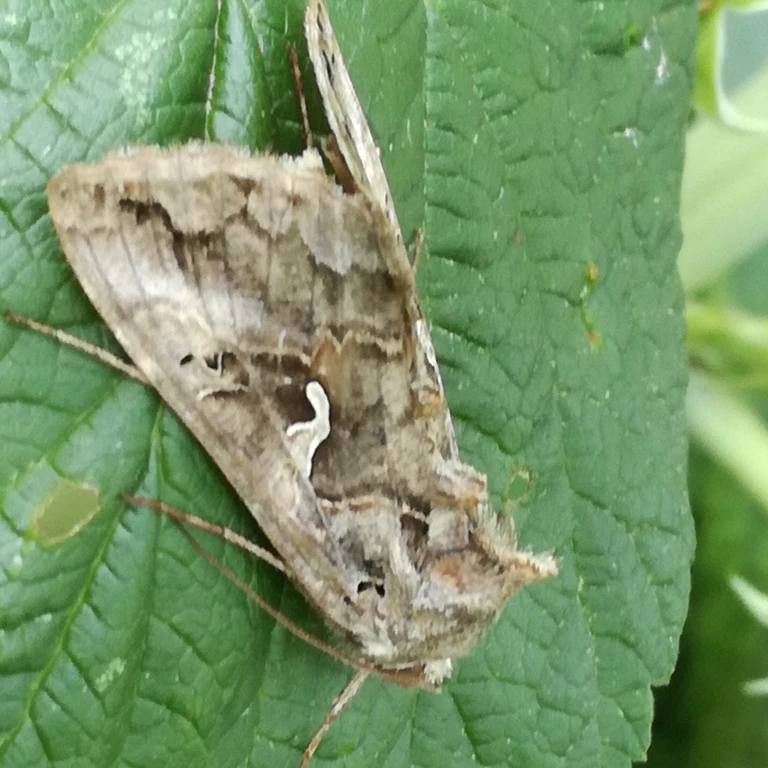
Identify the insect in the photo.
Autographa gamma
